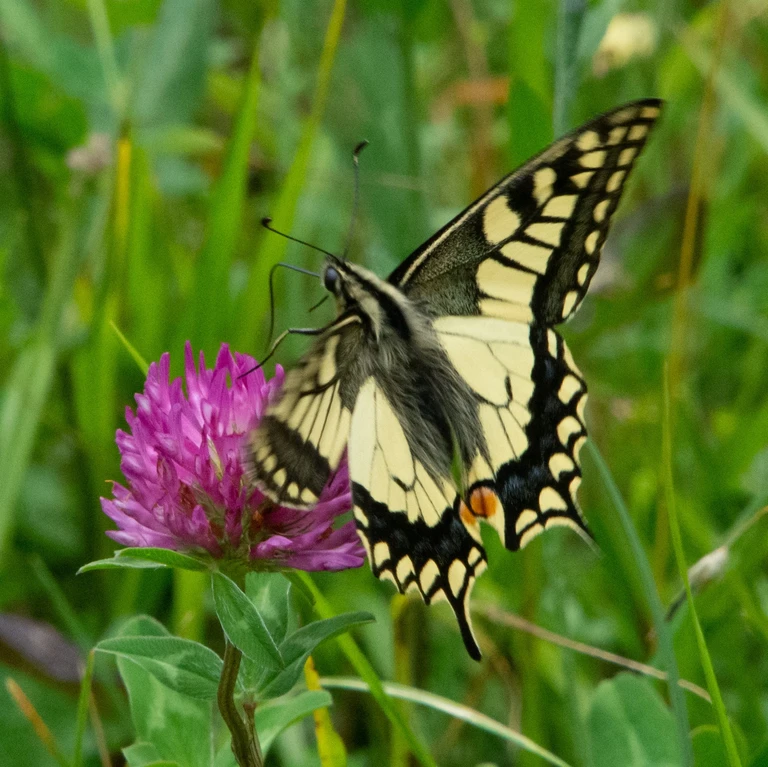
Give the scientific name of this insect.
Papilio machaon
